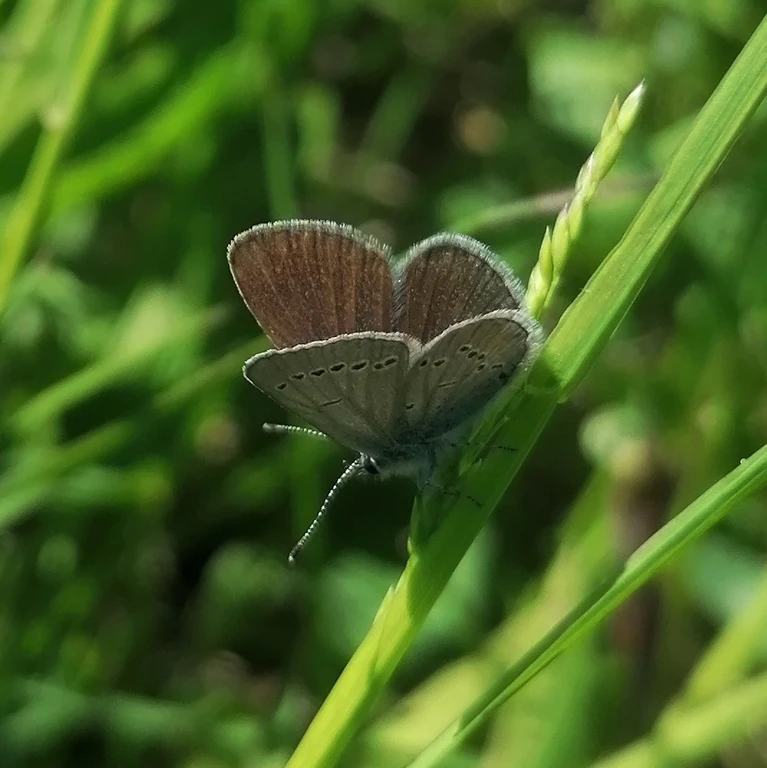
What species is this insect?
Cupido minimus
